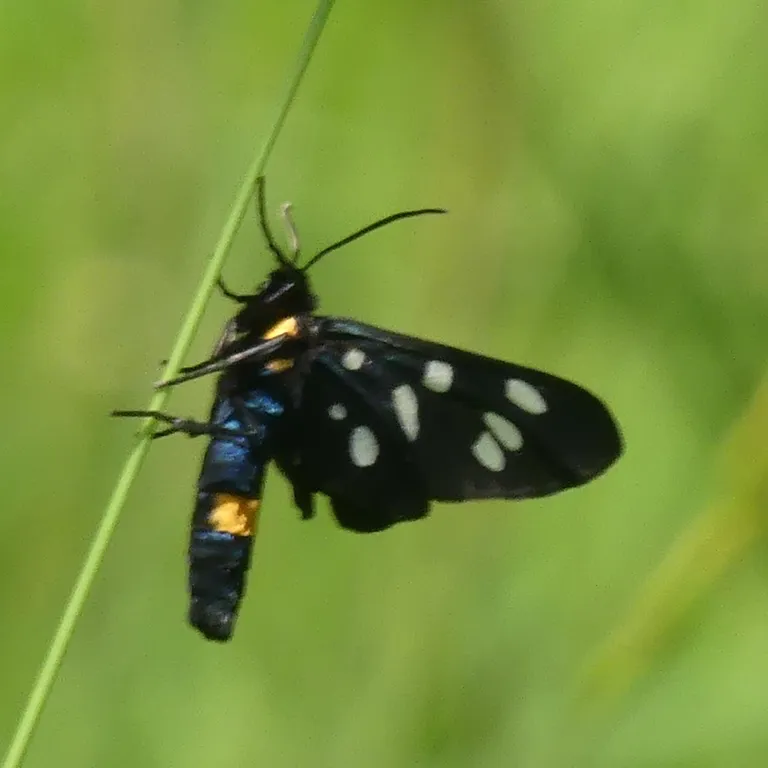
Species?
Amata phegea
